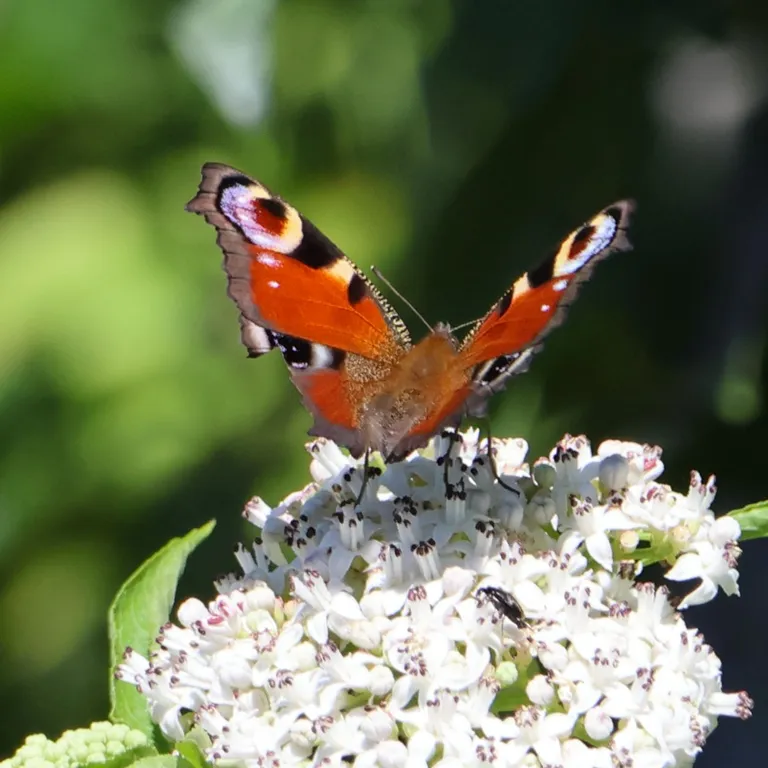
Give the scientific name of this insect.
Aglais io
